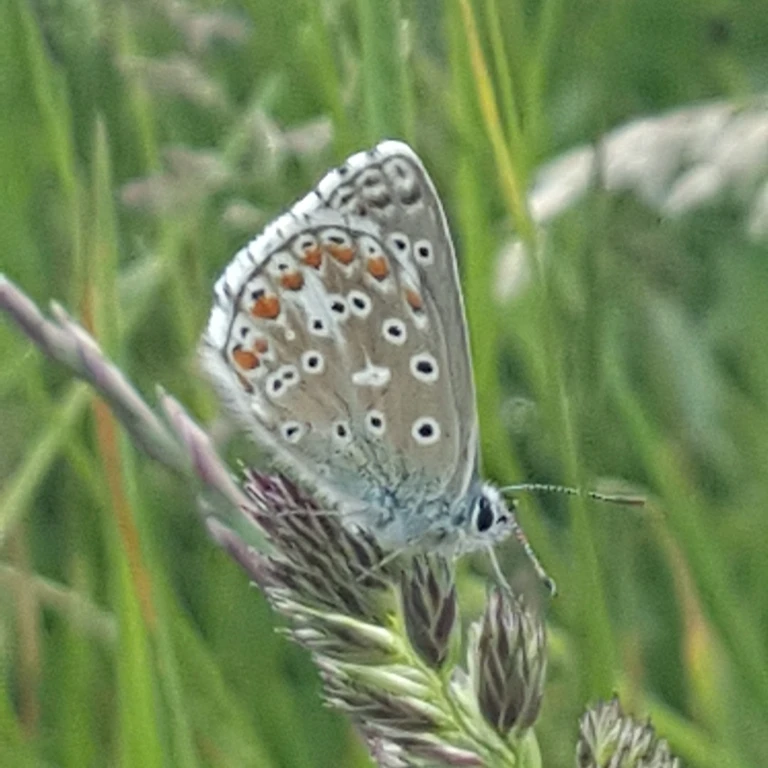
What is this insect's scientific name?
Lysandra bellargus
